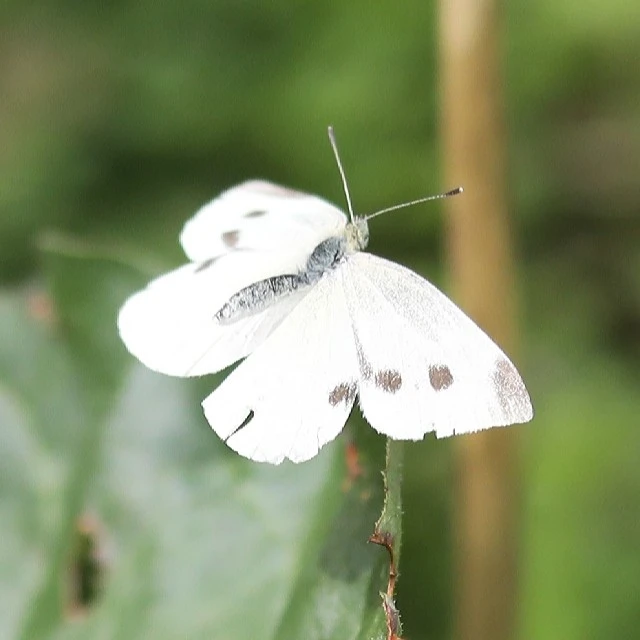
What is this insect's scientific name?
Pieris rapae
